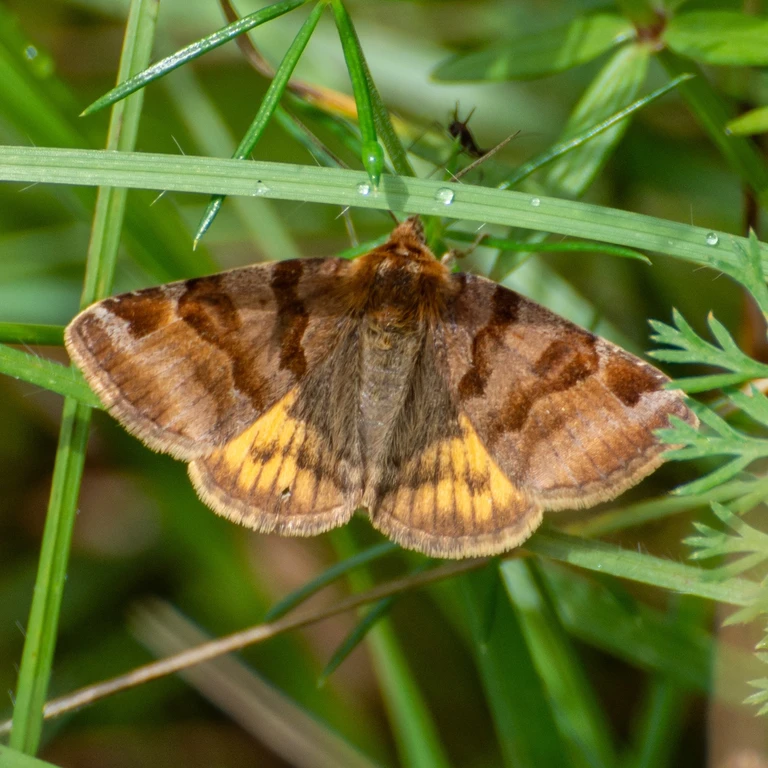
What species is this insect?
Euclidia glyphica
